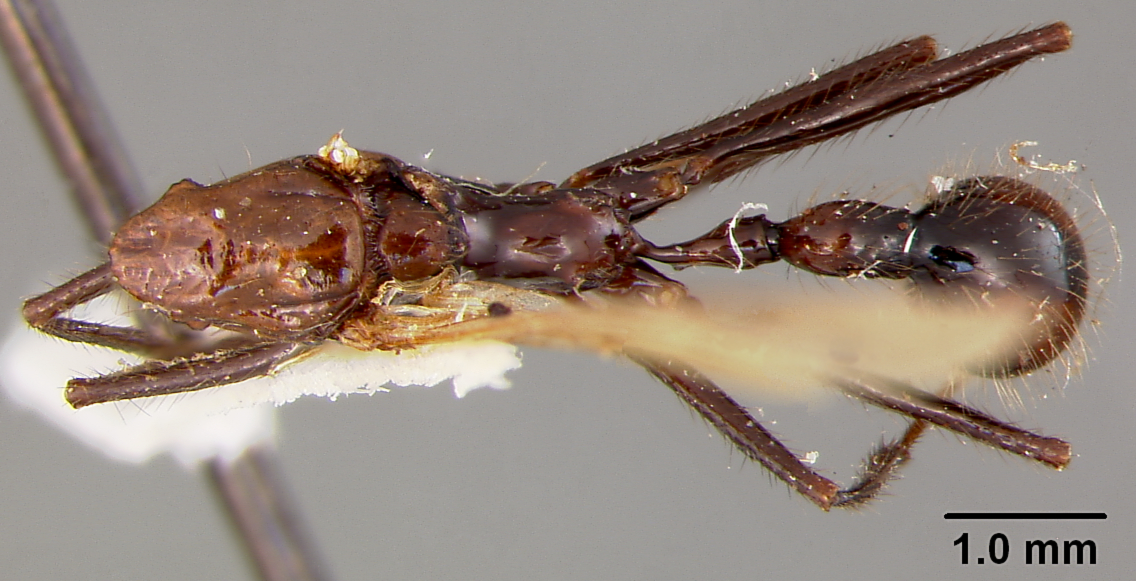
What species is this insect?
Aphaenogaster projectens
